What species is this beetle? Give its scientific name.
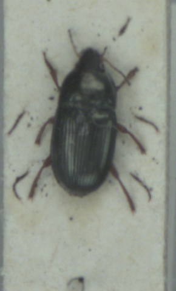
Amara familiaris
